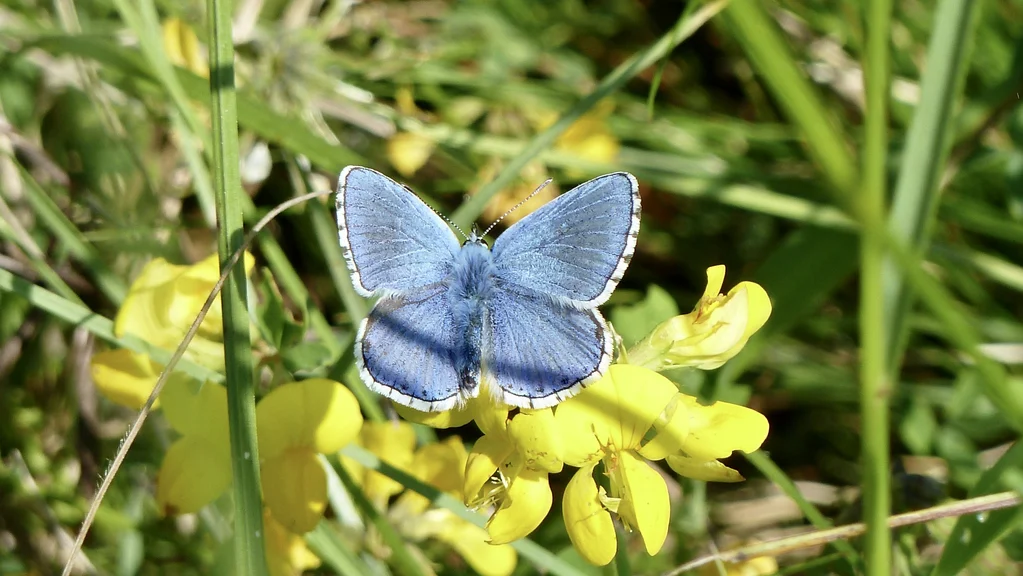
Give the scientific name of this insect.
Lysandra bellargus
